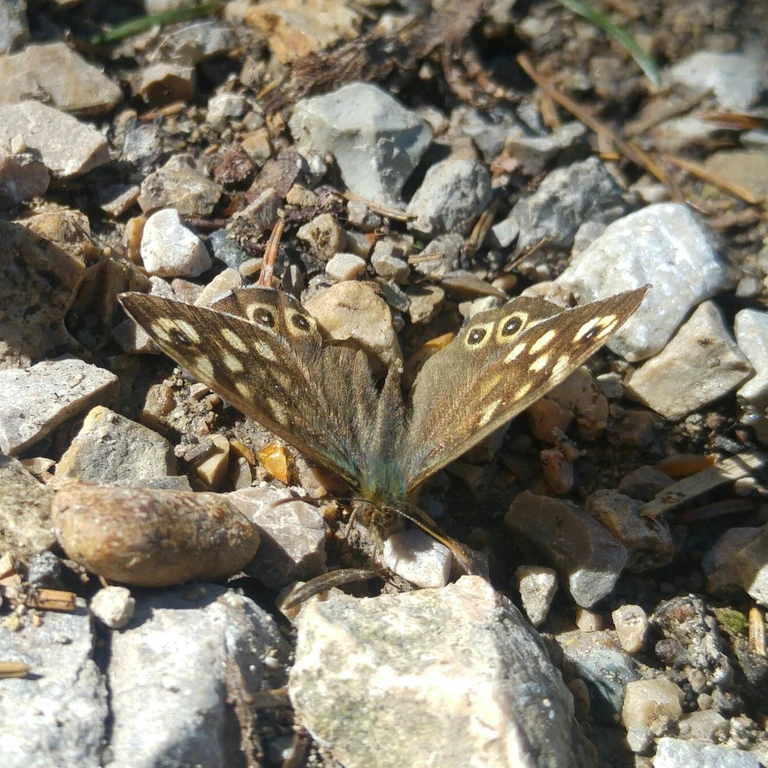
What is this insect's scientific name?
Pararge aegeria
